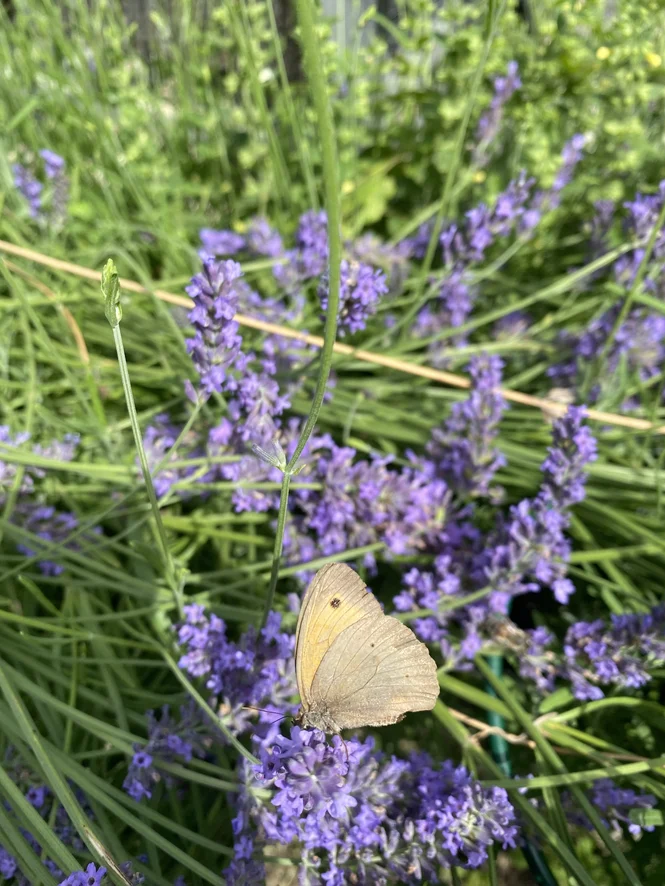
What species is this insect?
Maniola jurtina
